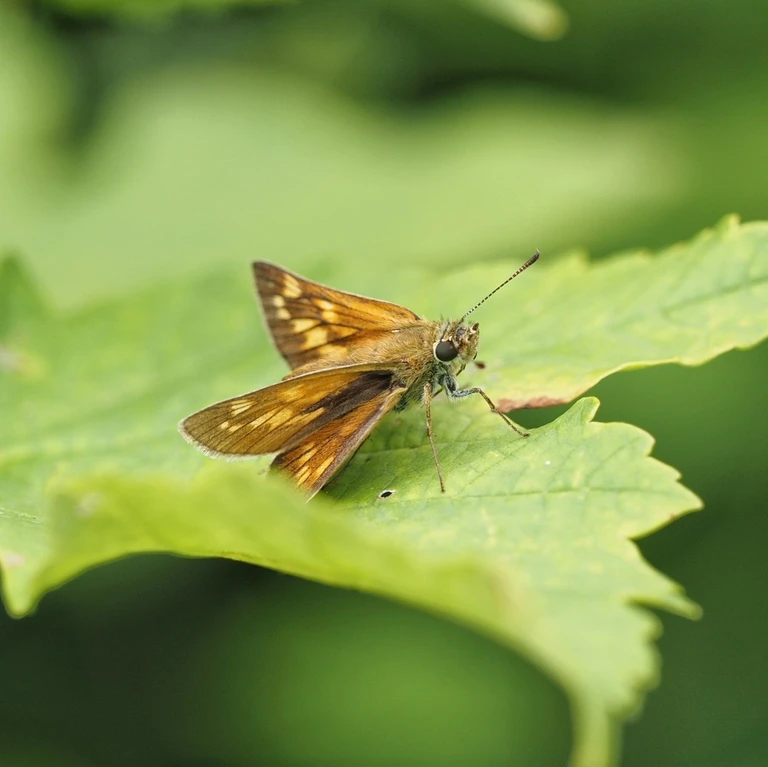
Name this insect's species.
Ochlodes sylvanus (also Ochlodes venata)
